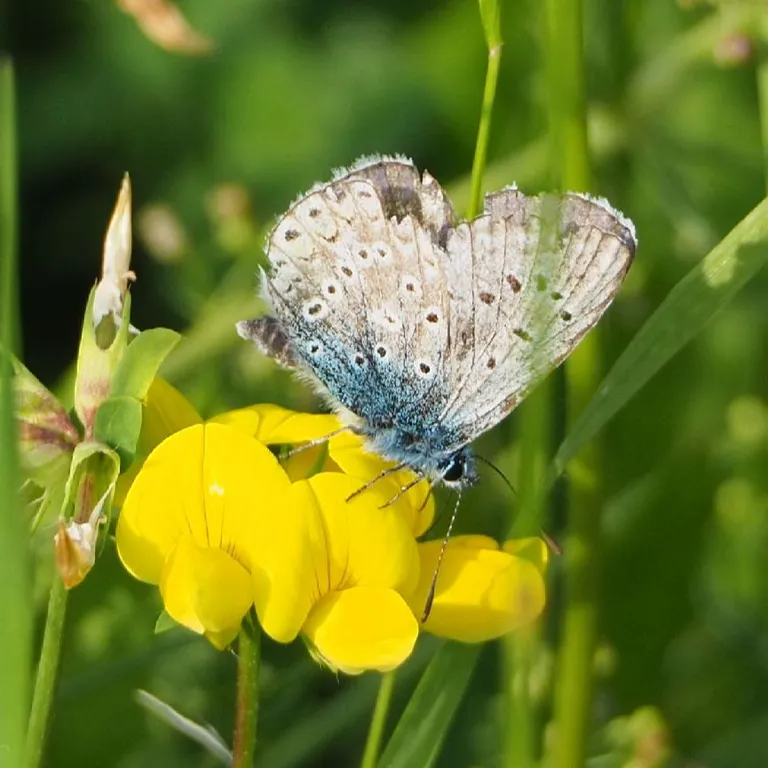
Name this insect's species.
Polyommatus icarus
